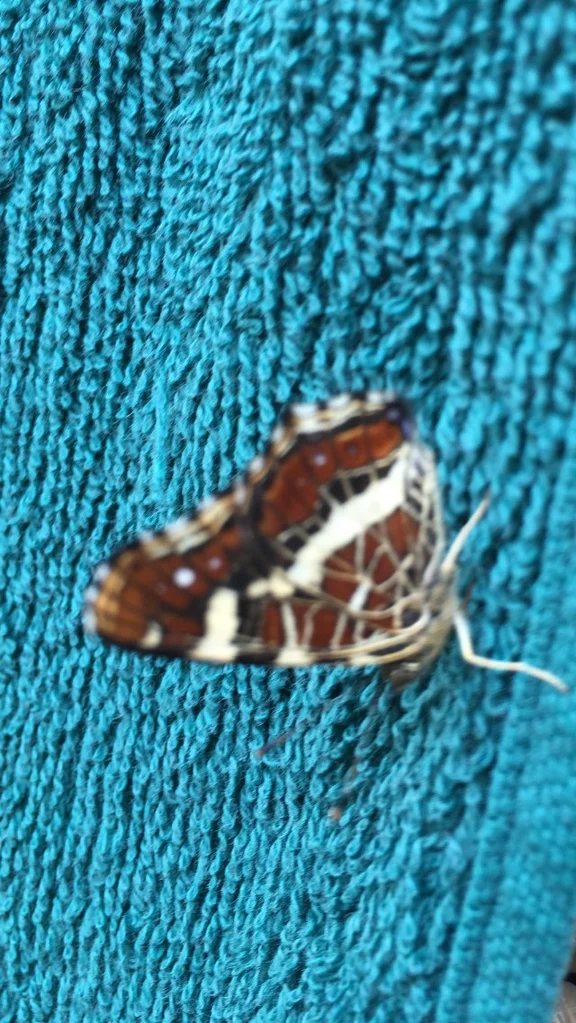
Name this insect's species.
Araschnia levana
